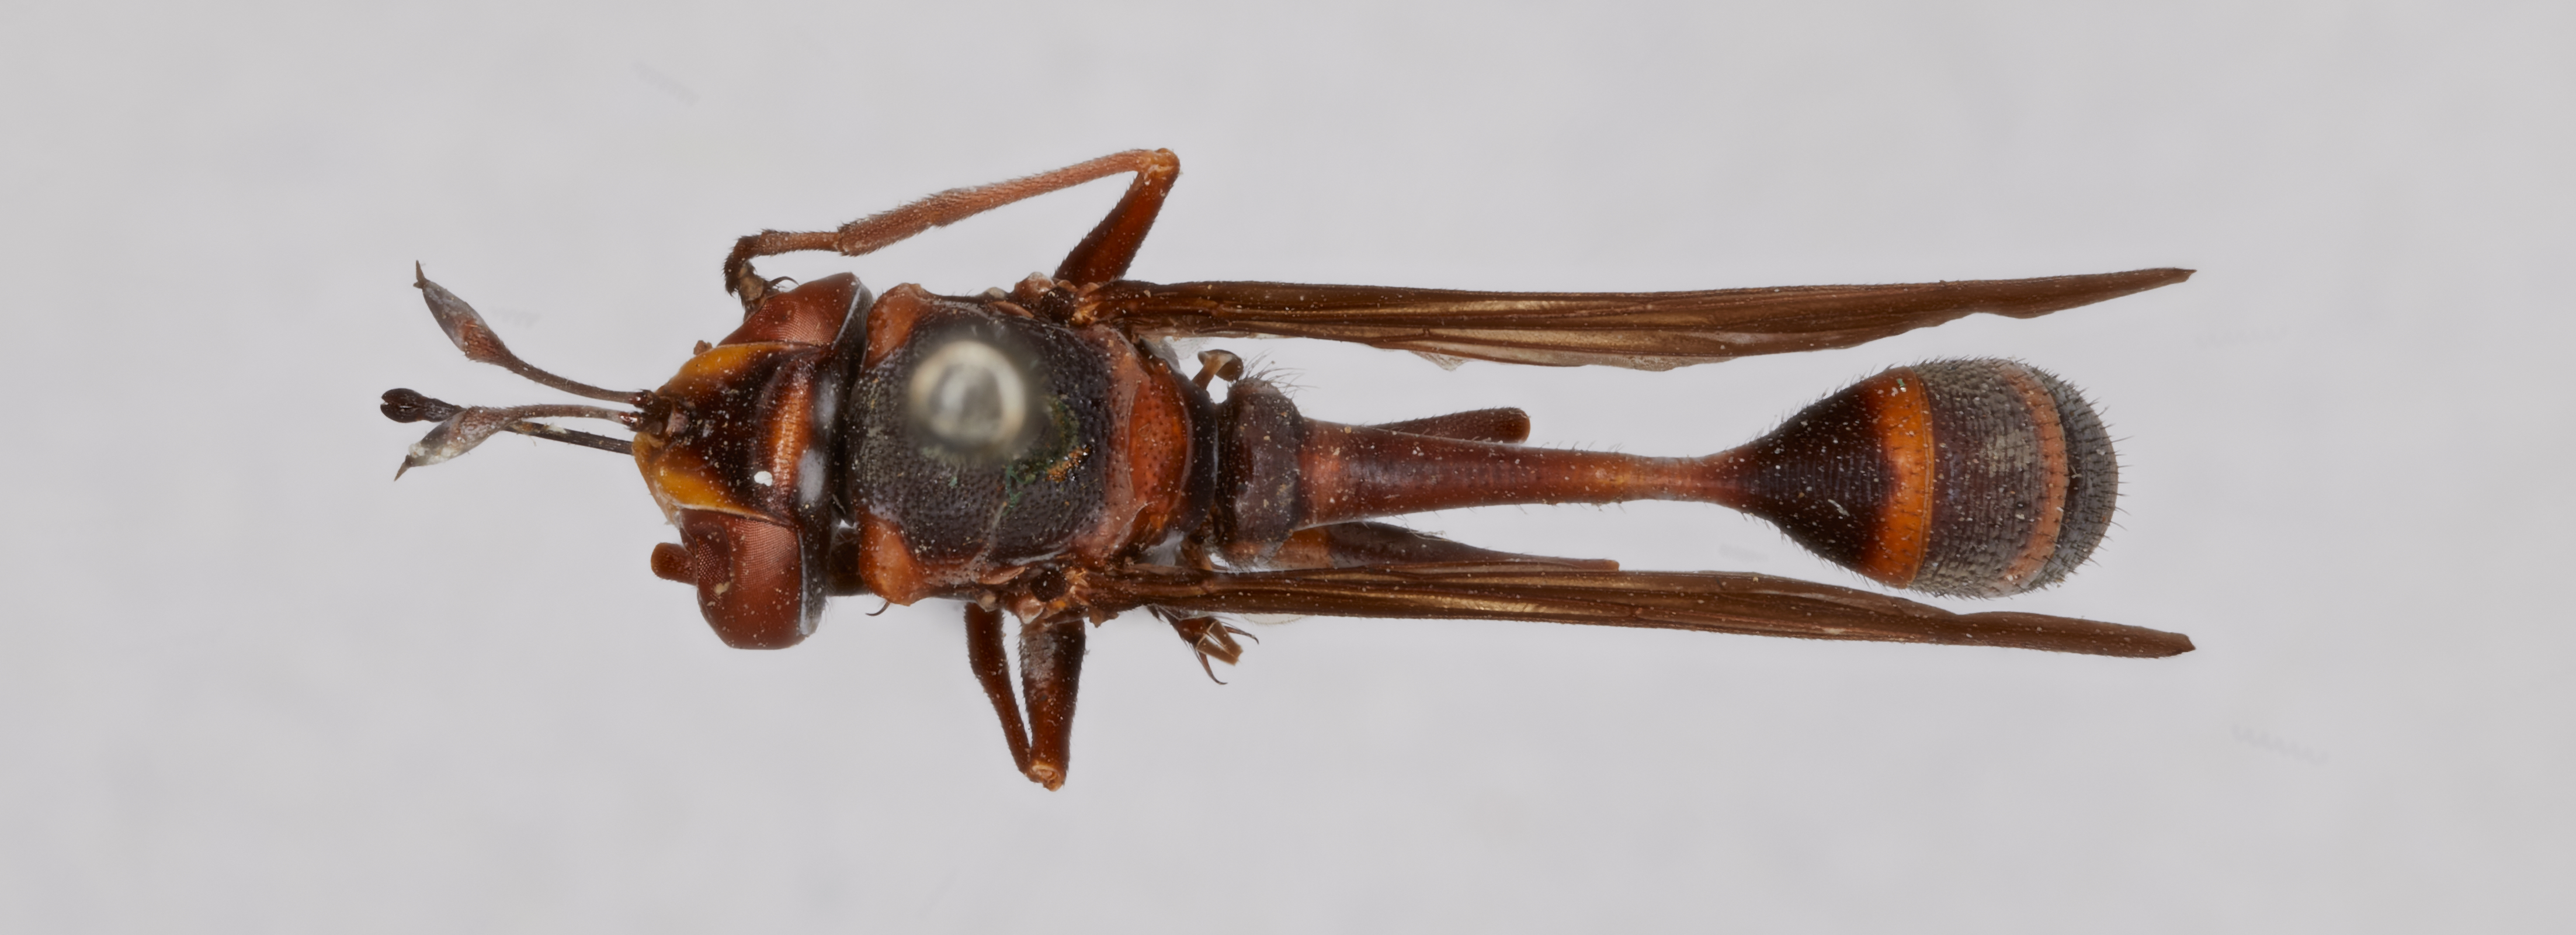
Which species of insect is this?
Physocephala scutellata
